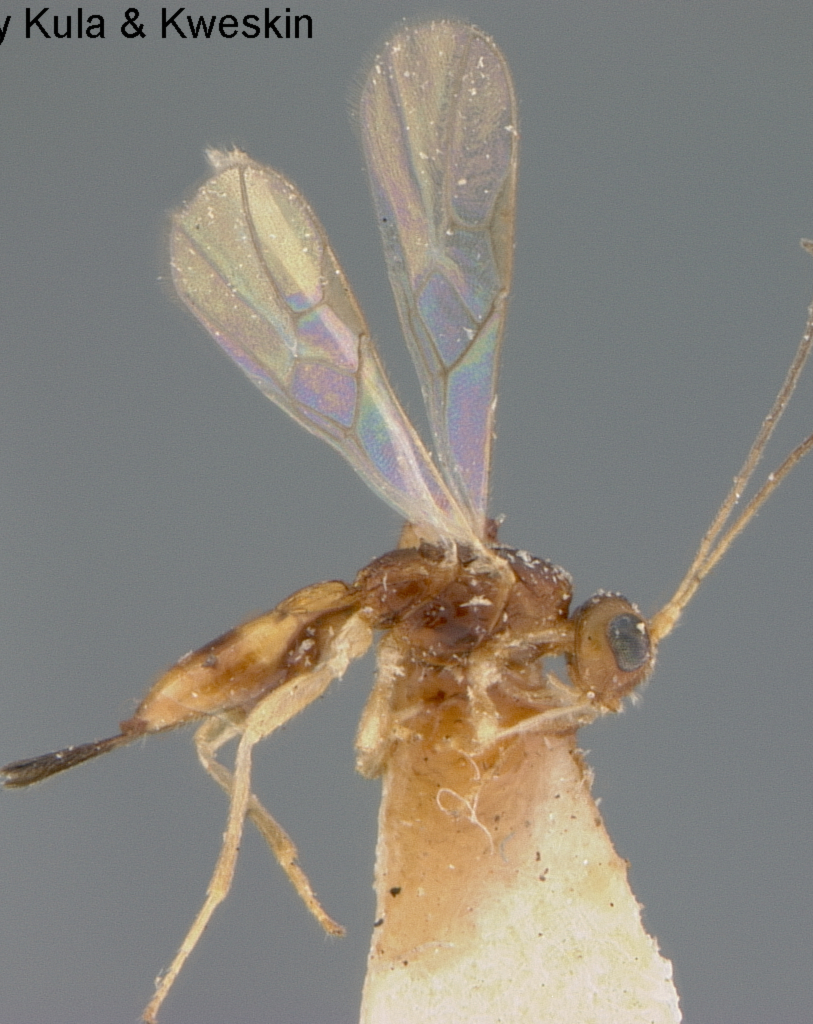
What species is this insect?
Aivalykus nearctius
